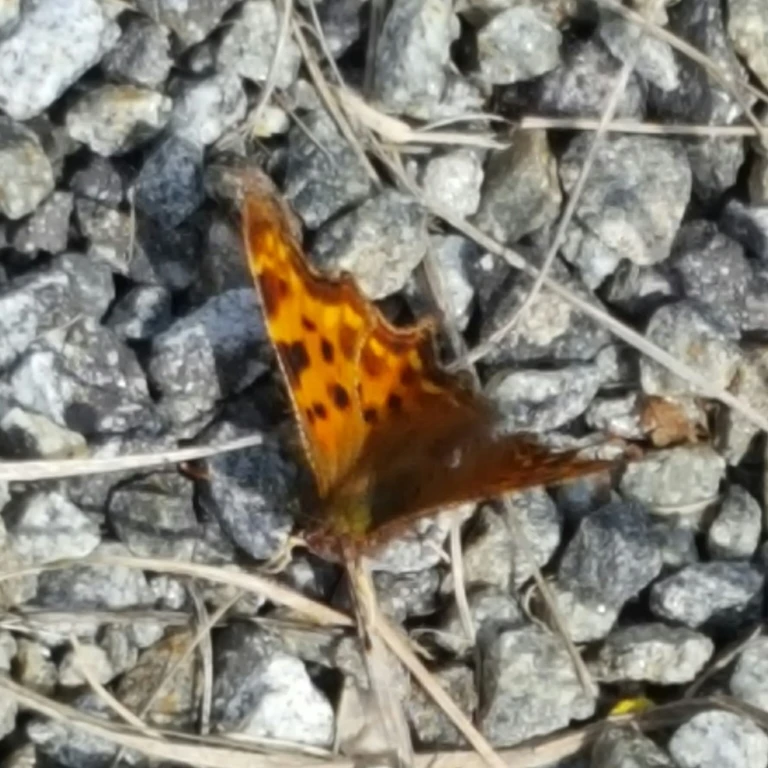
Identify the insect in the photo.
Polygonia c-album
